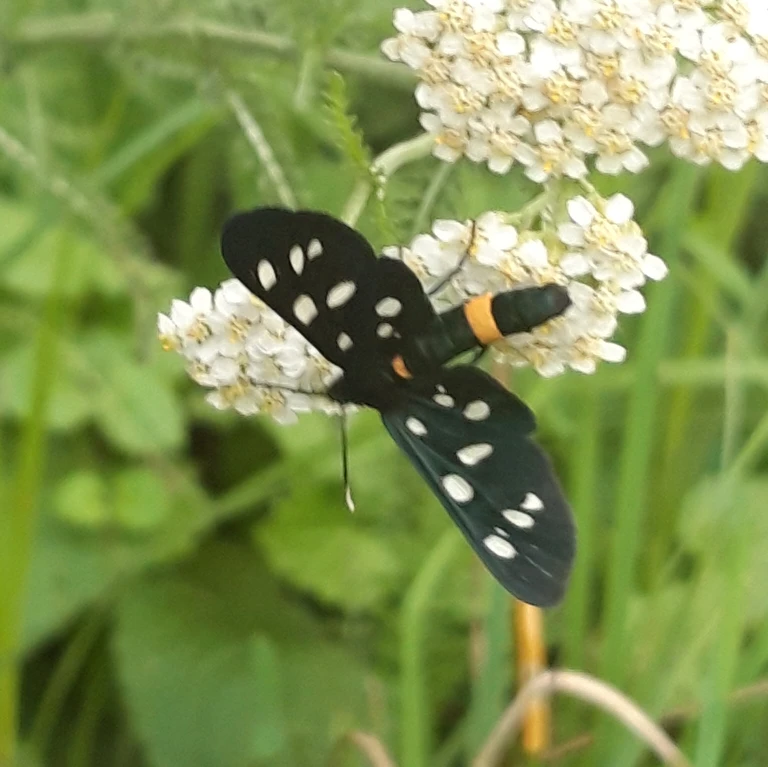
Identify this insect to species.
Amata phegea
